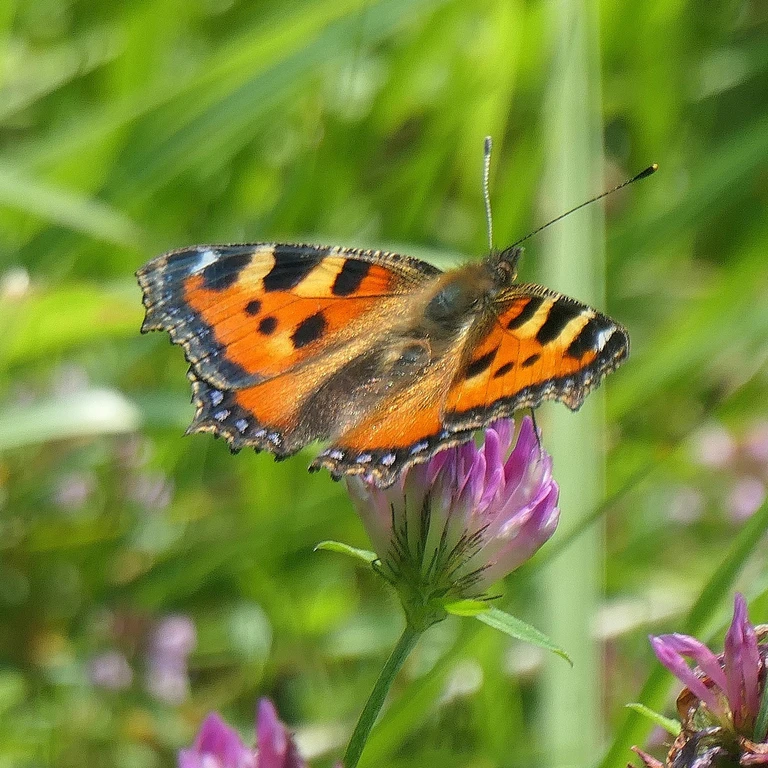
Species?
Aglais urticae
